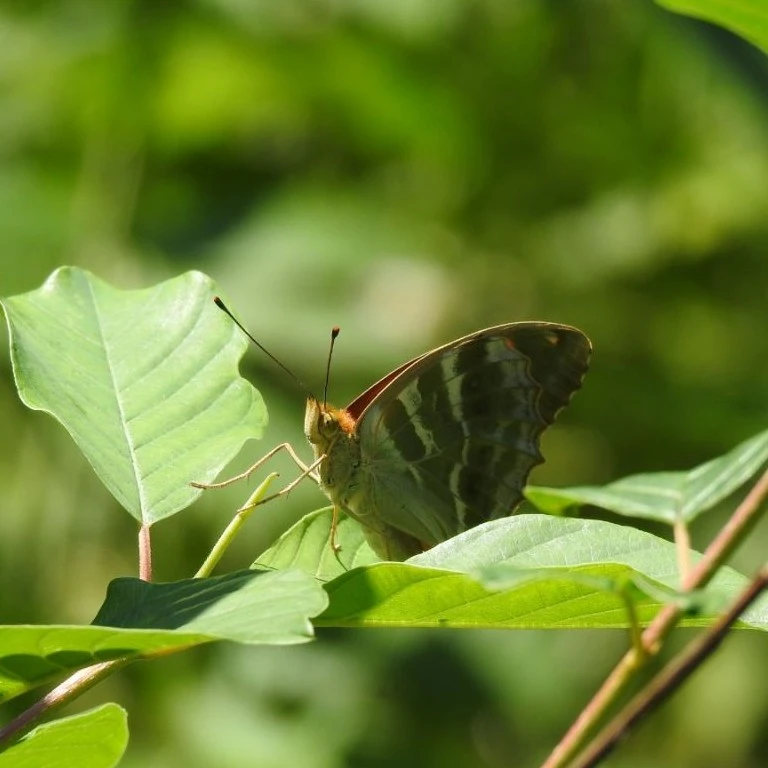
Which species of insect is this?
Argynnis paphia
